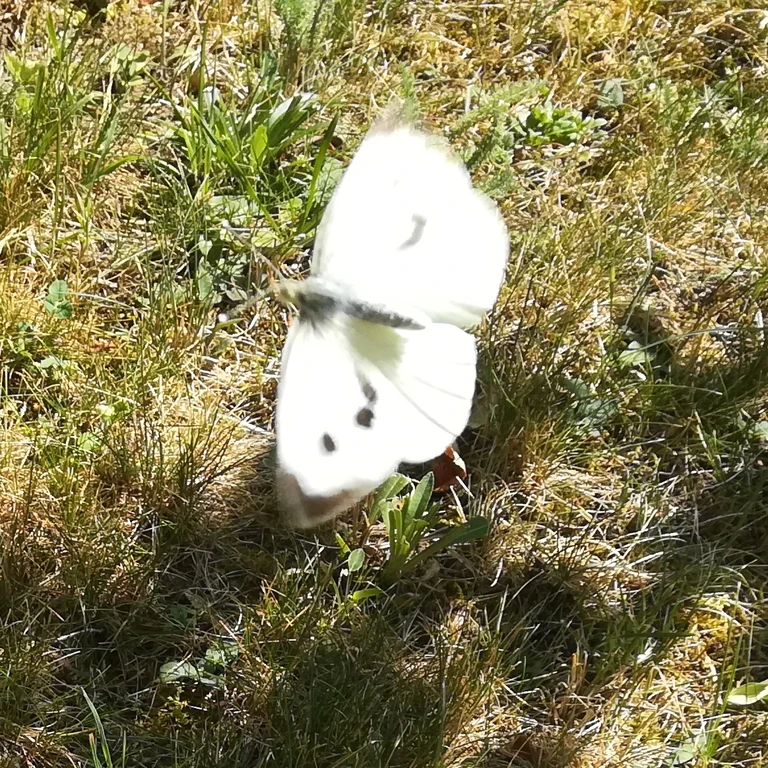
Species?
Pieris brassicae
